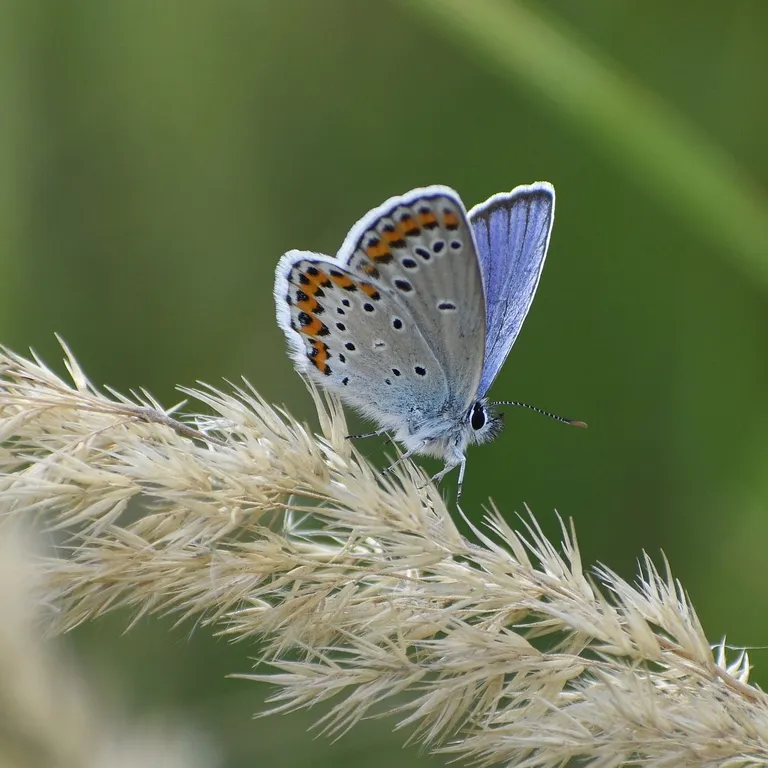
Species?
Plebejus argyrognomon
